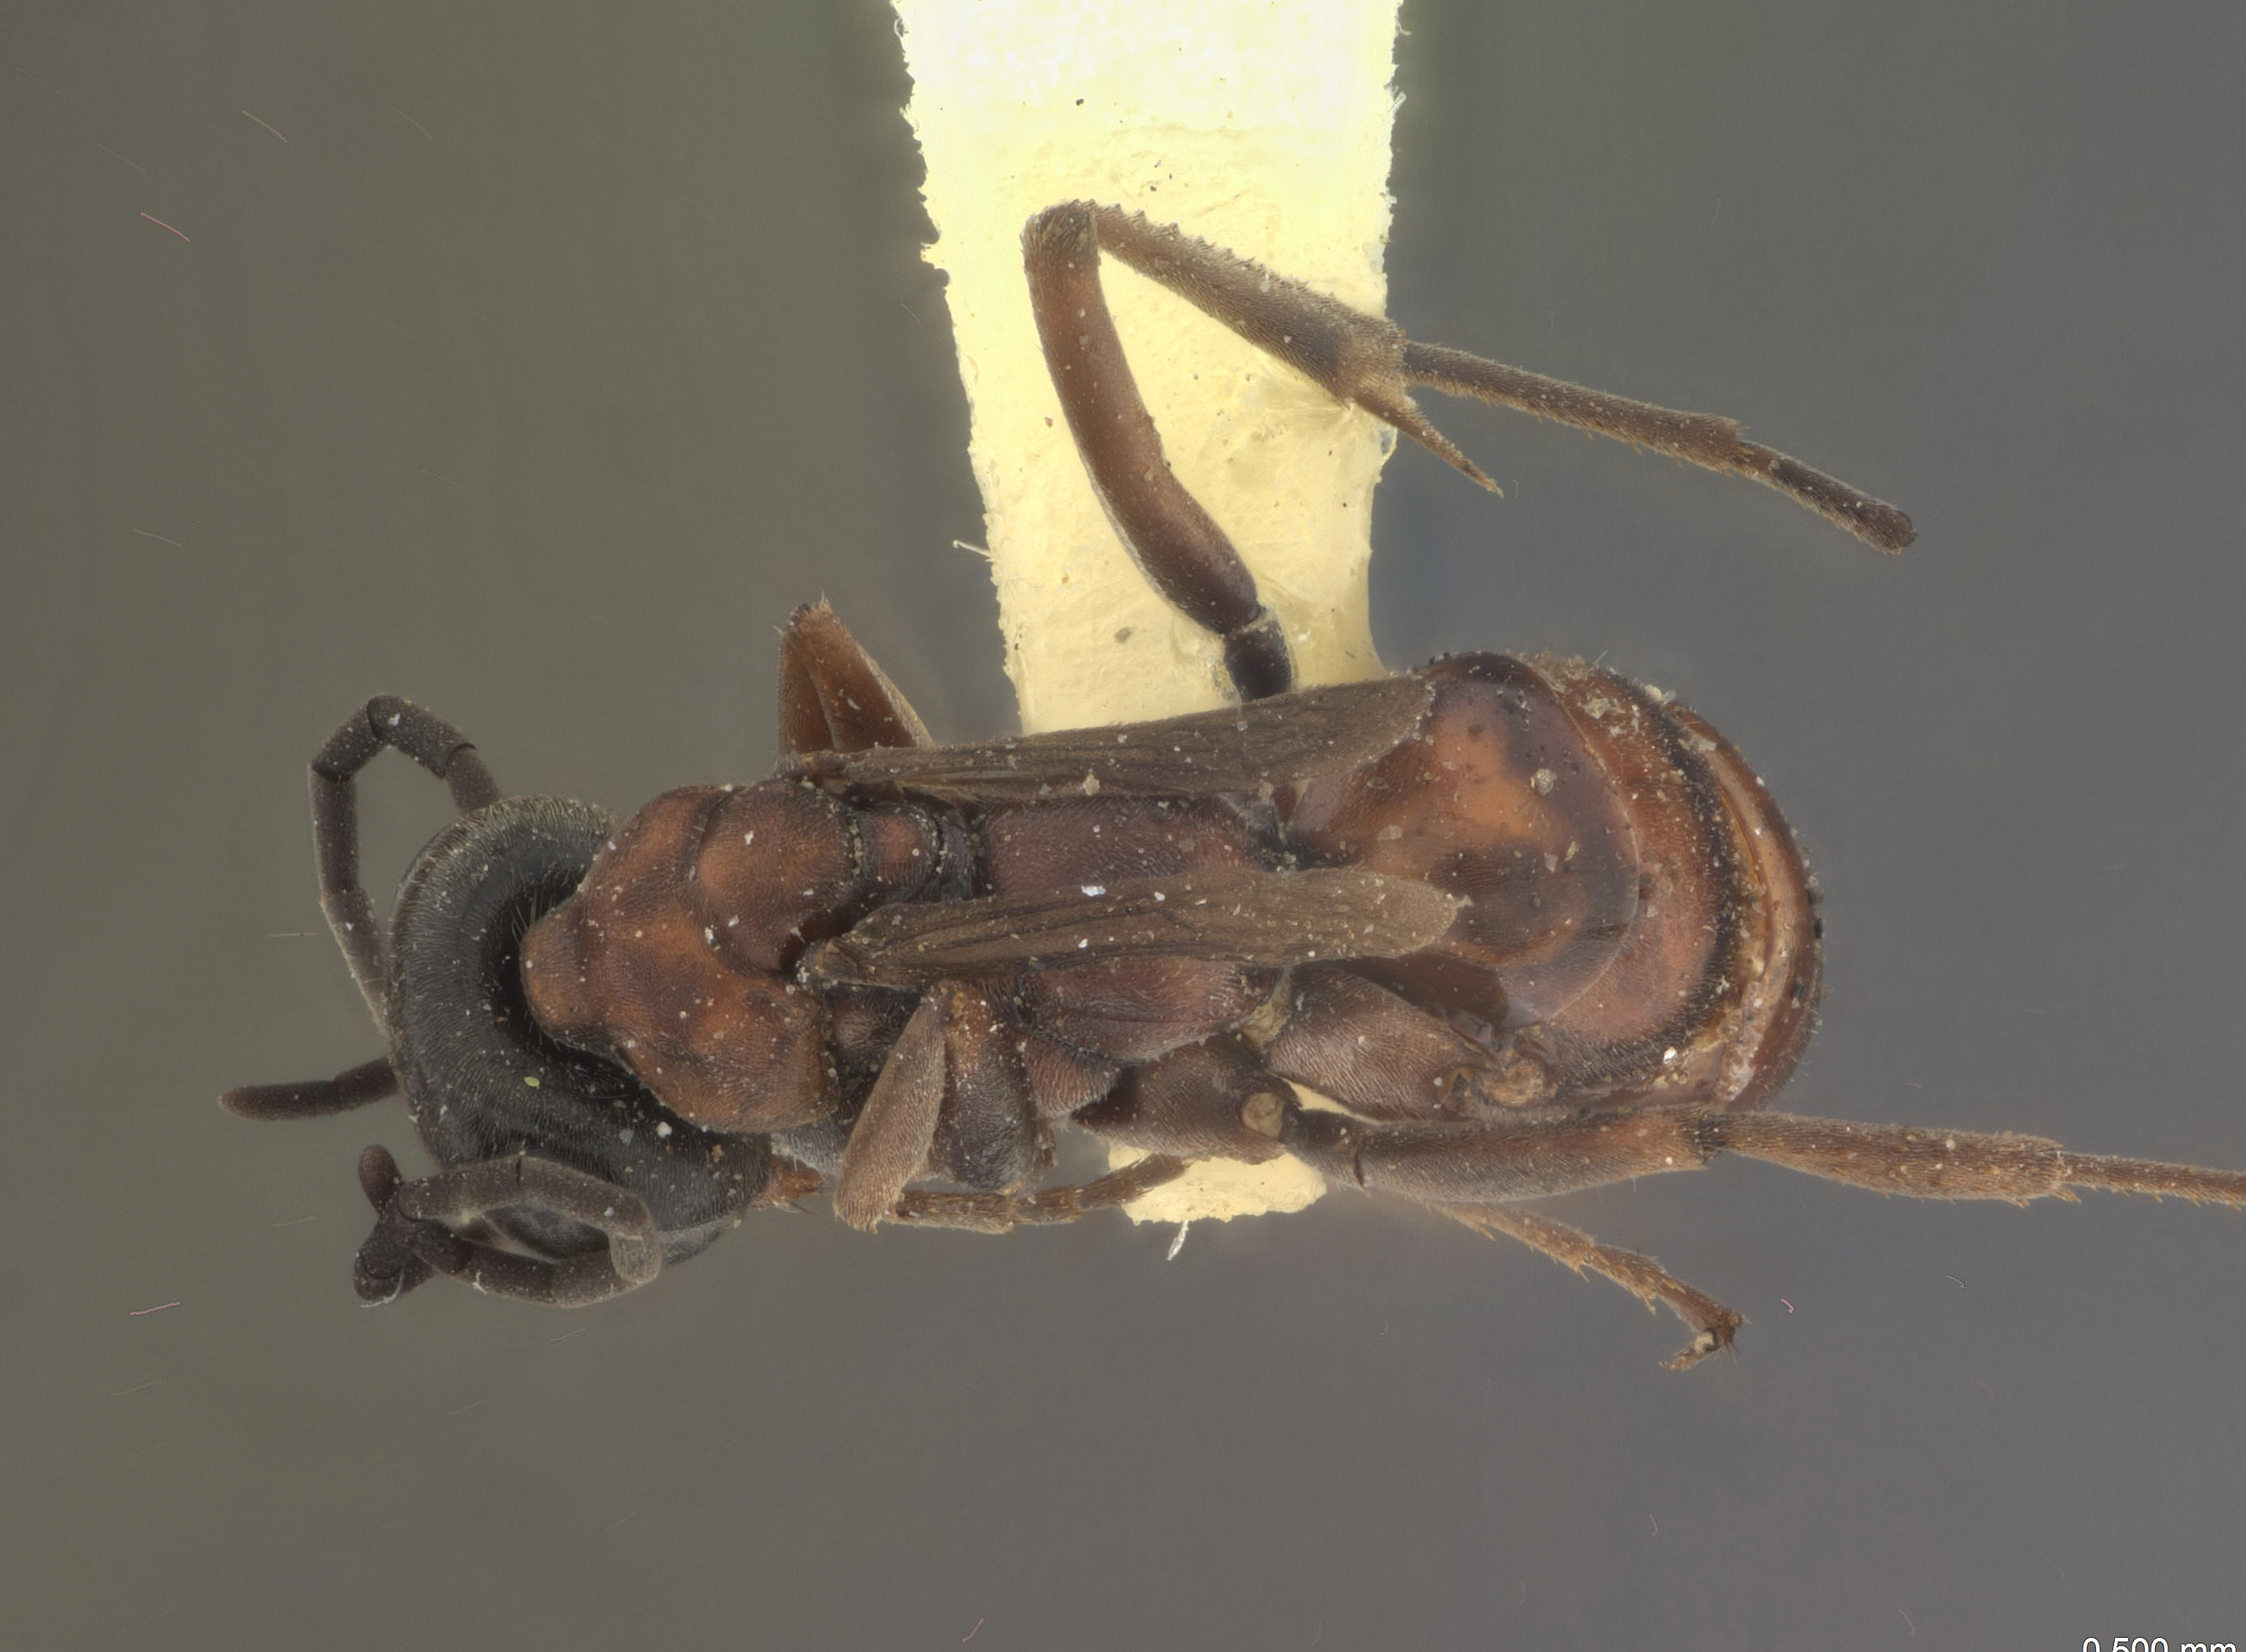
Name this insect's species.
Priocnemis abbreviatus
